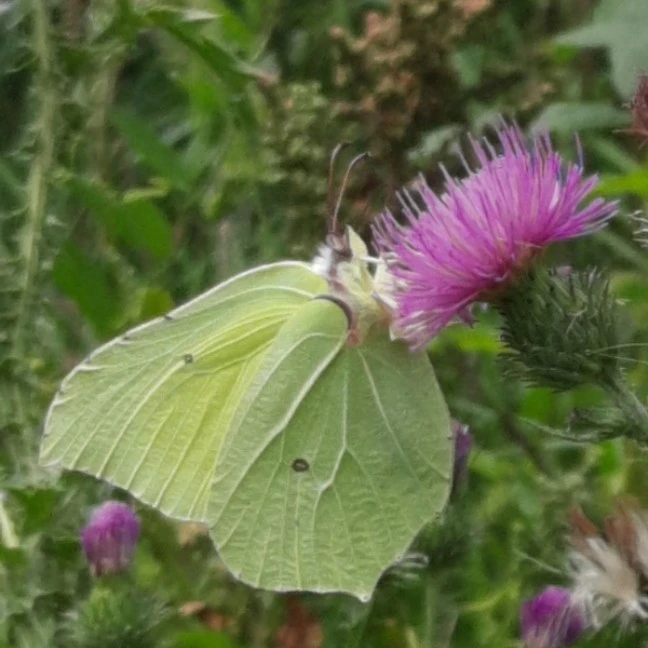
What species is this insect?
Gonepteryx rhamni
